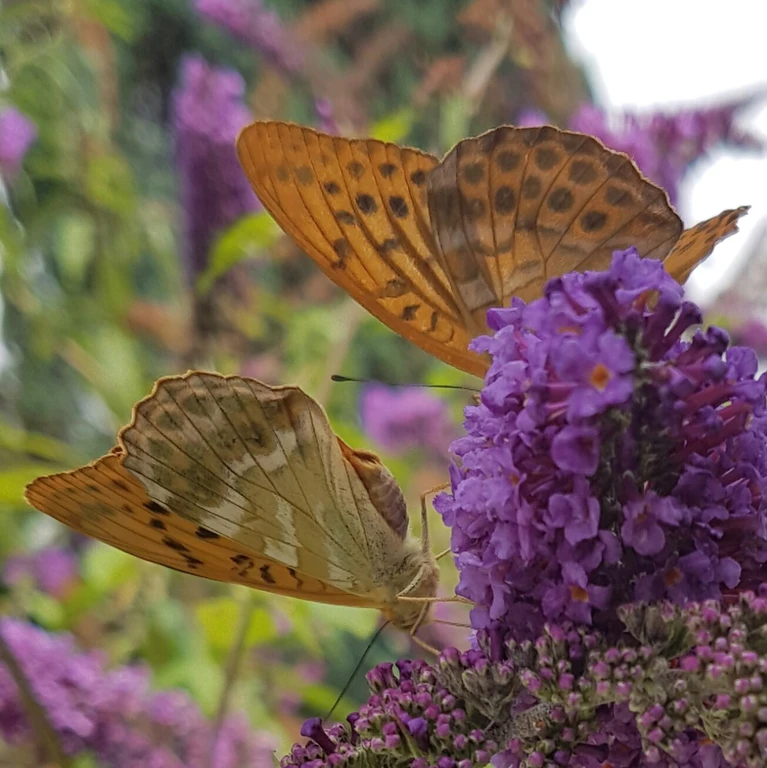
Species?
Argynnis paphia
